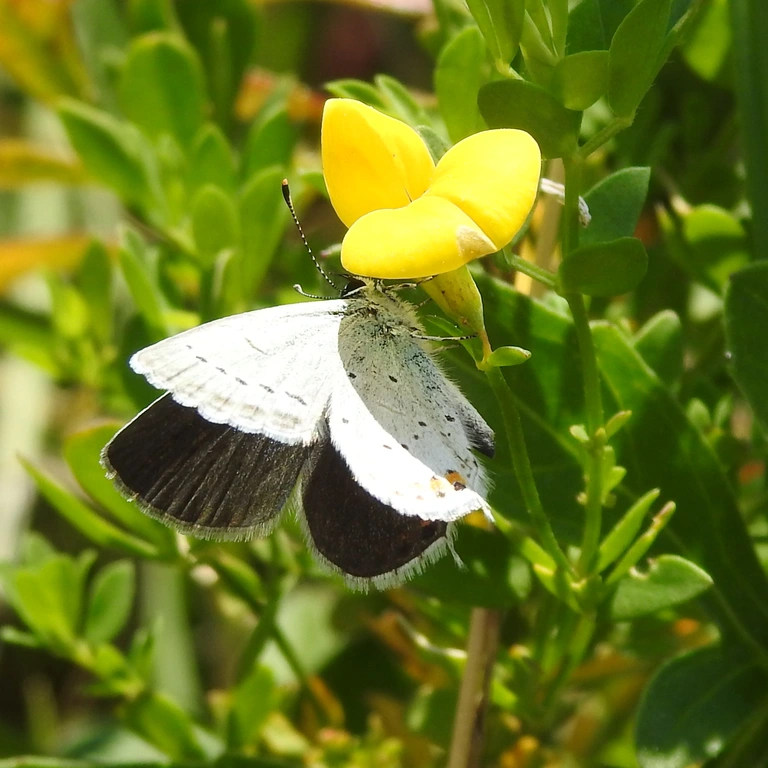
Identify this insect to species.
Cupido argiades (also Elkalyce argiades)
